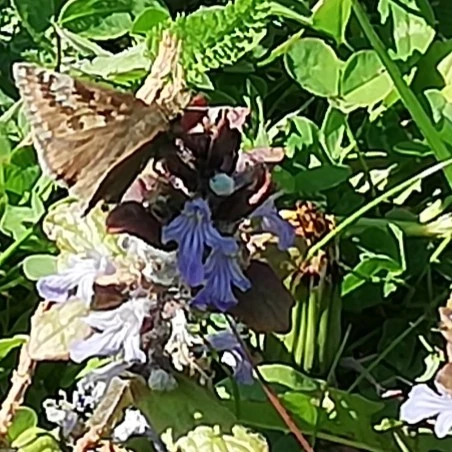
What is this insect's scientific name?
Erynnis tages
